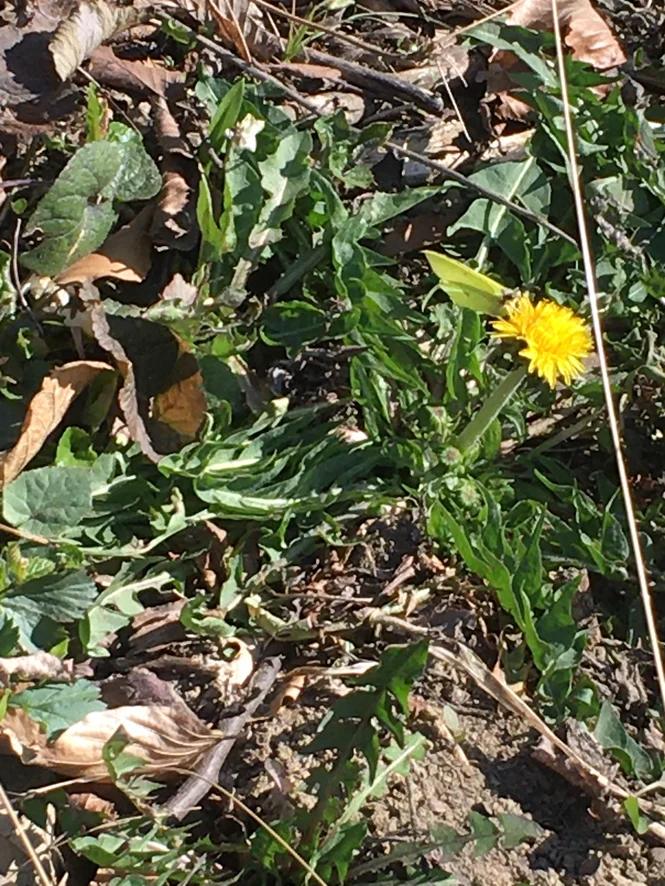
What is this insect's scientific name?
Gonepteryx rhamni
